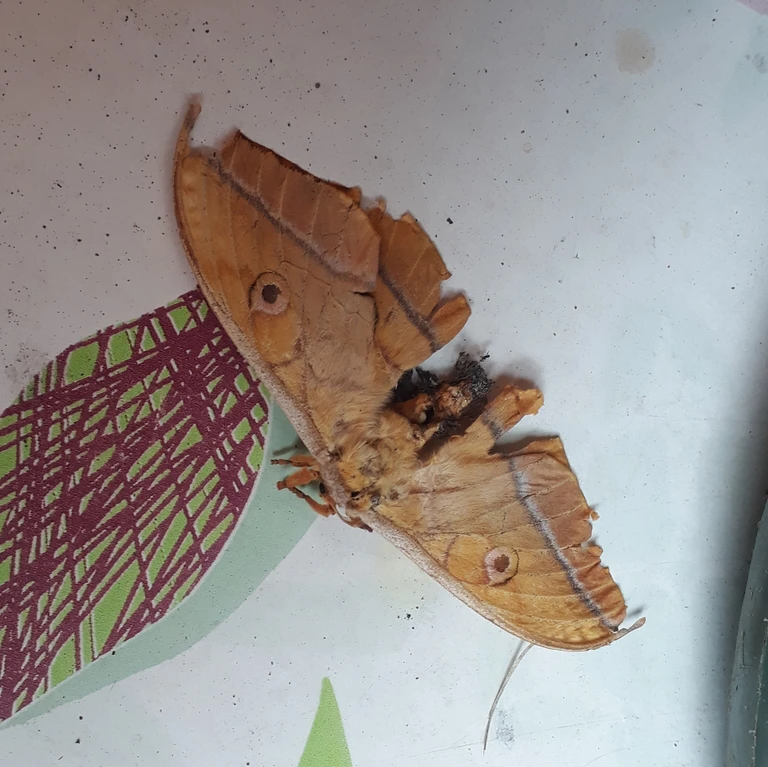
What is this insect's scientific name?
Antheraea yamamai
